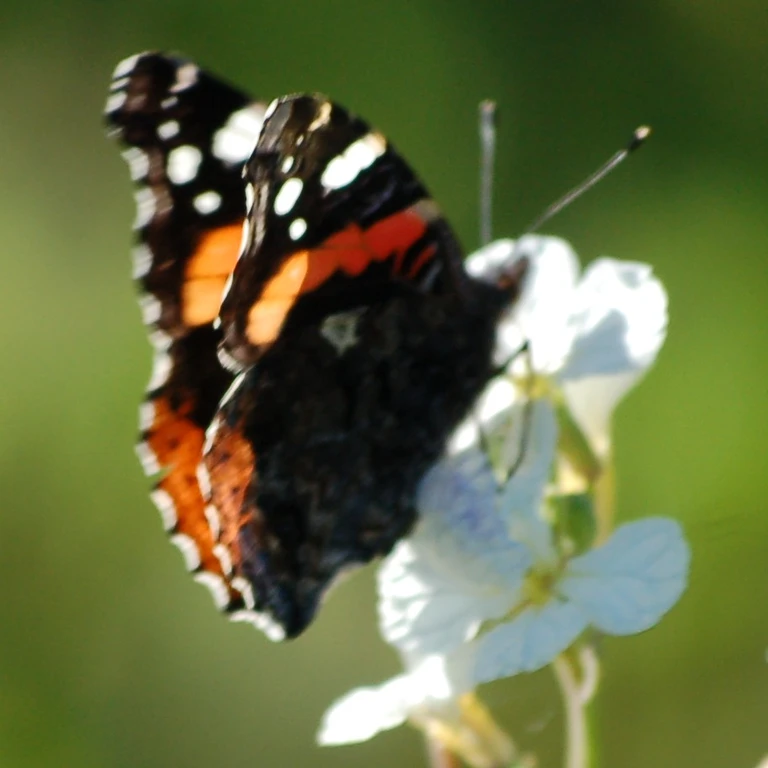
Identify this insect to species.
Vanessa atalanta
